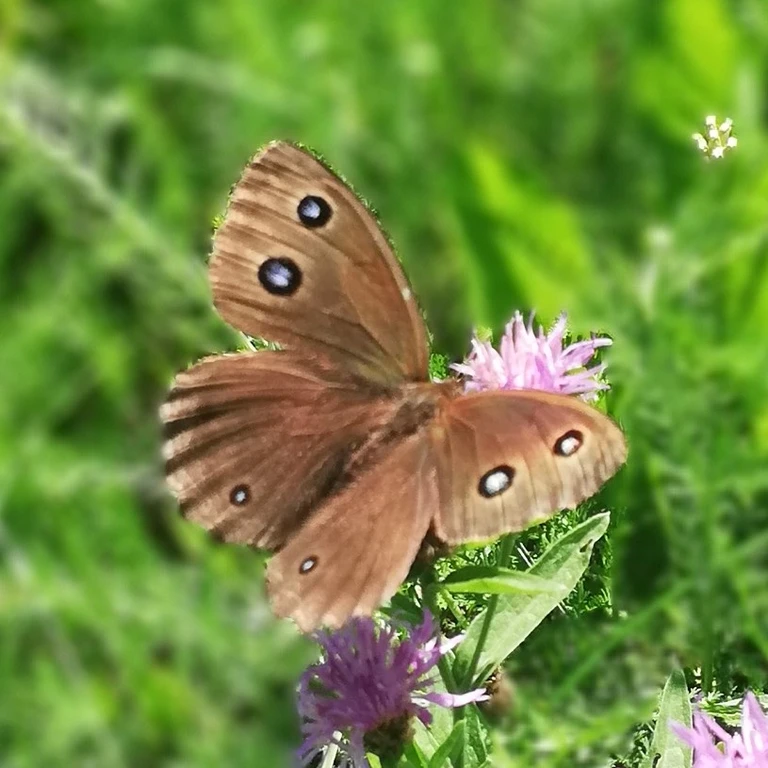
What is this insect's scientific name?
Minois dryas
